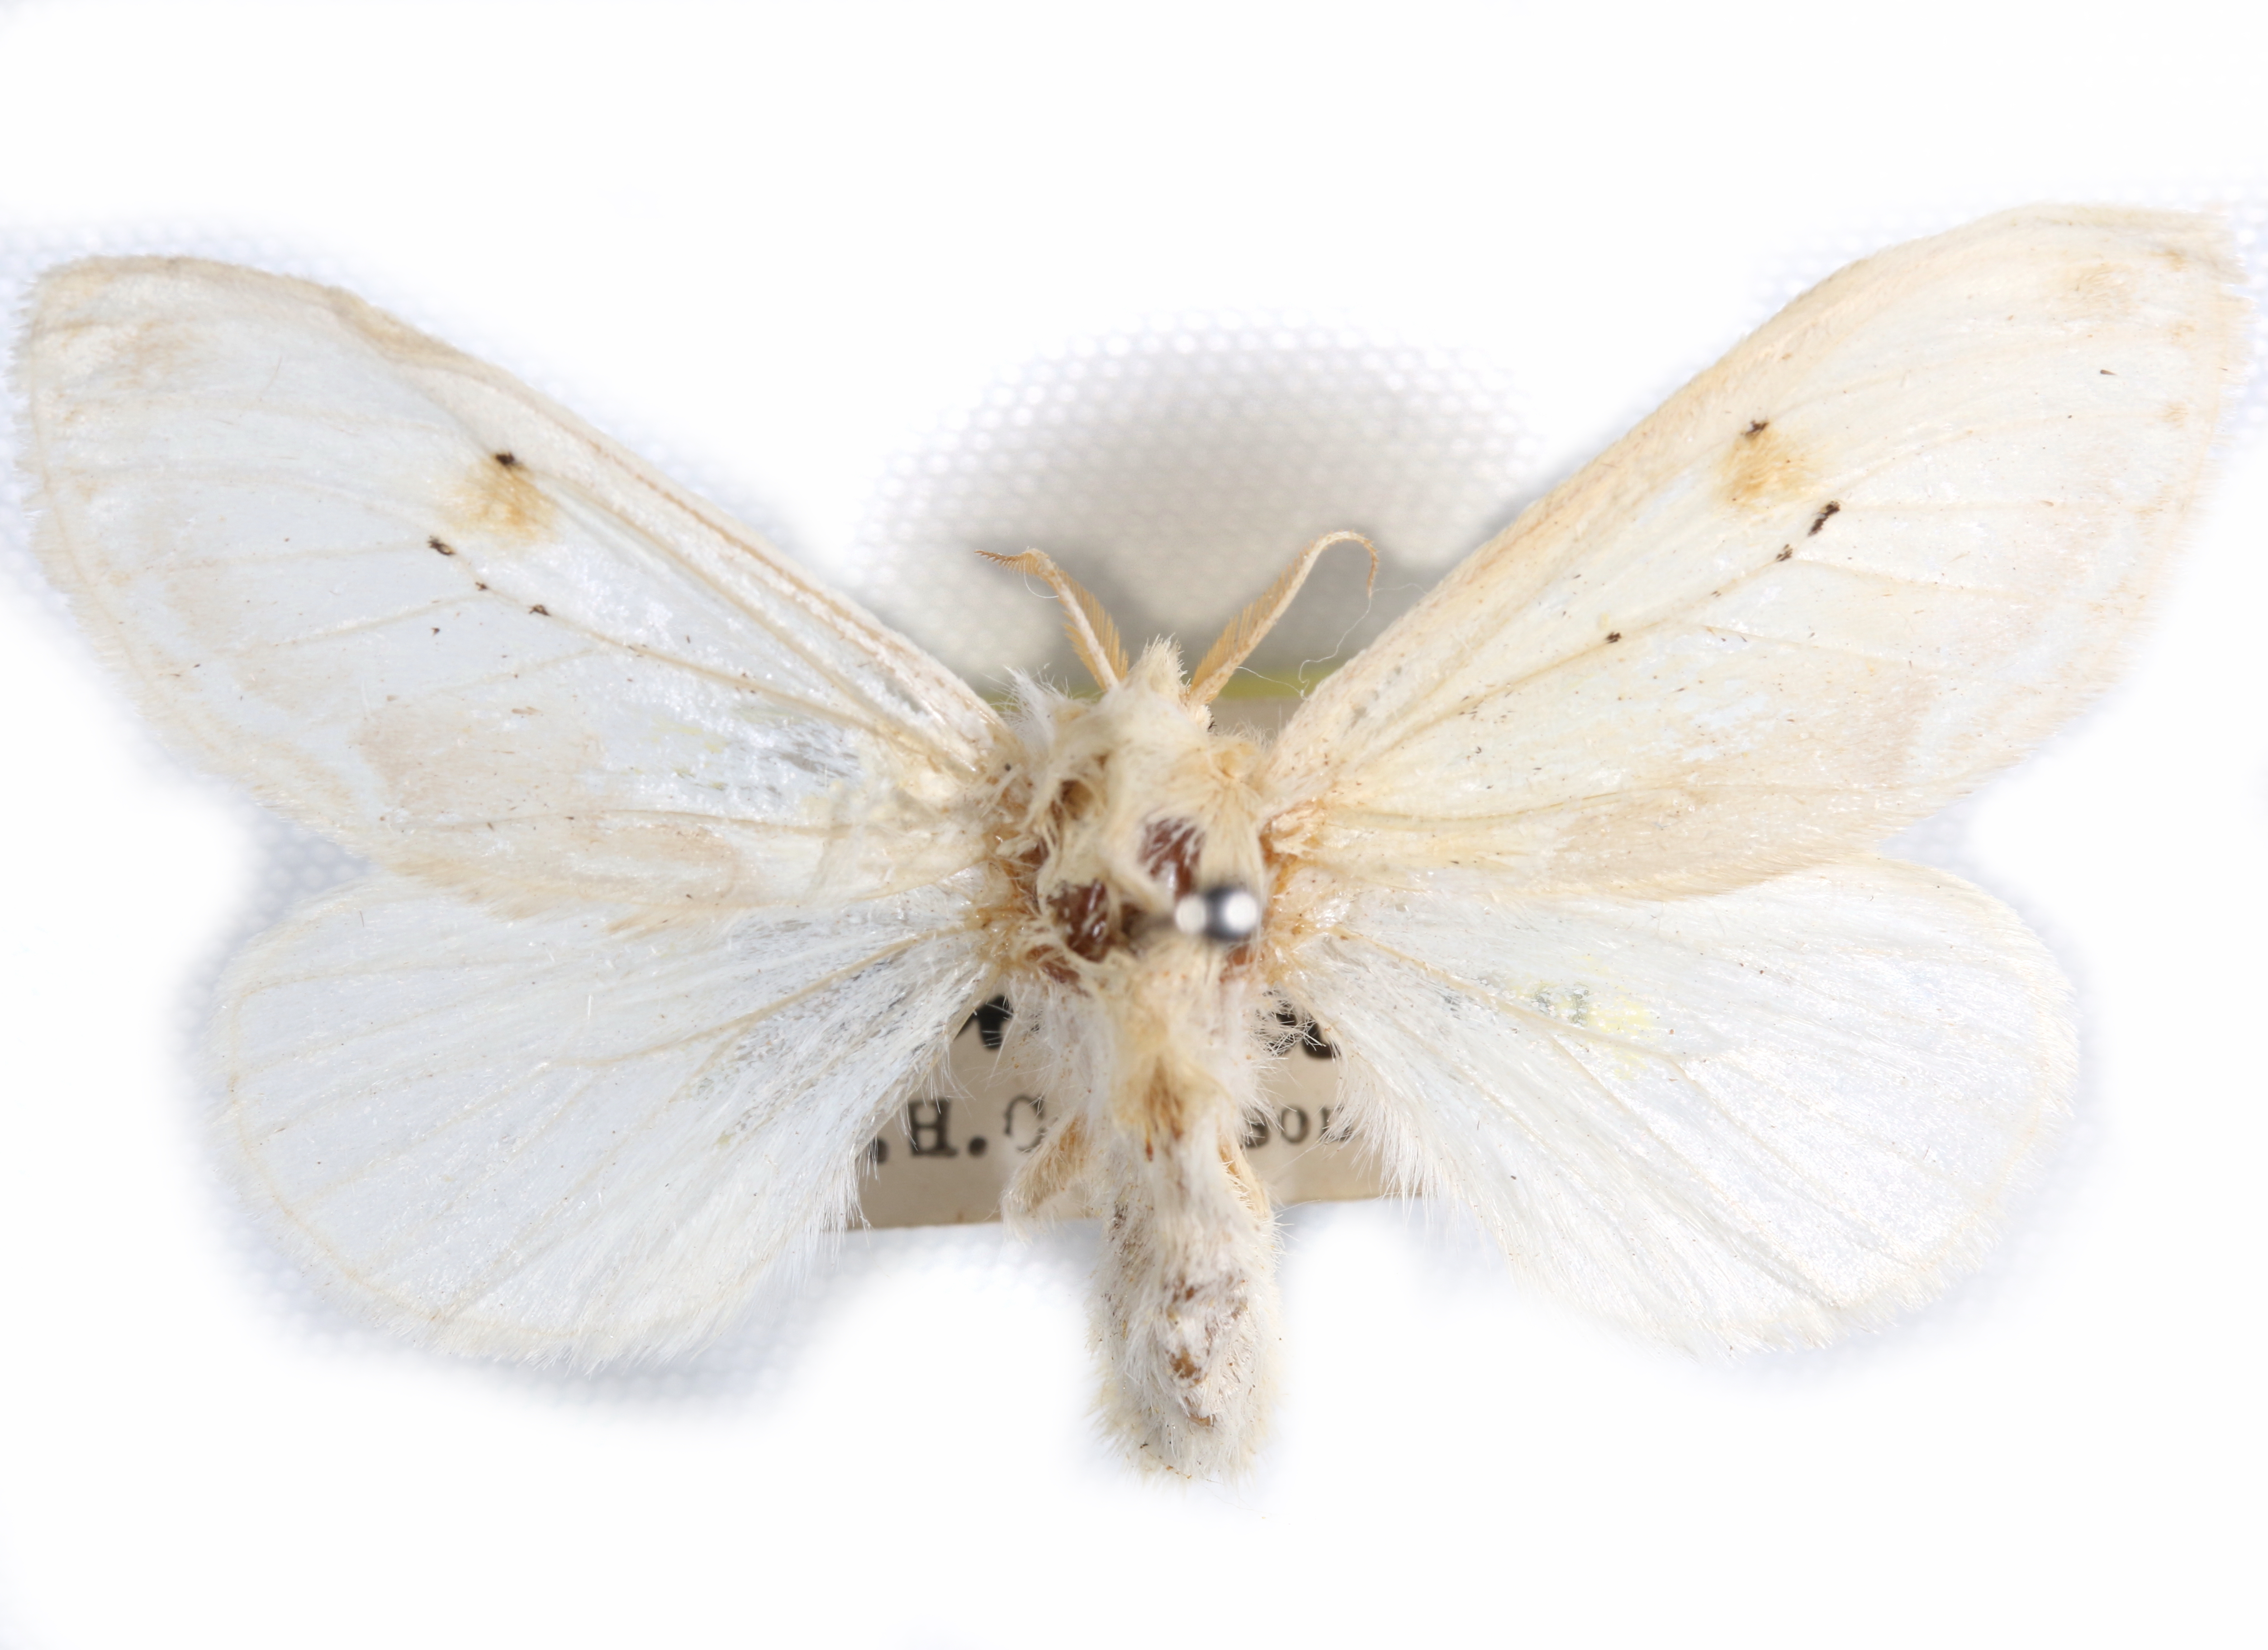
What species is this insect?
Naroma varipes
